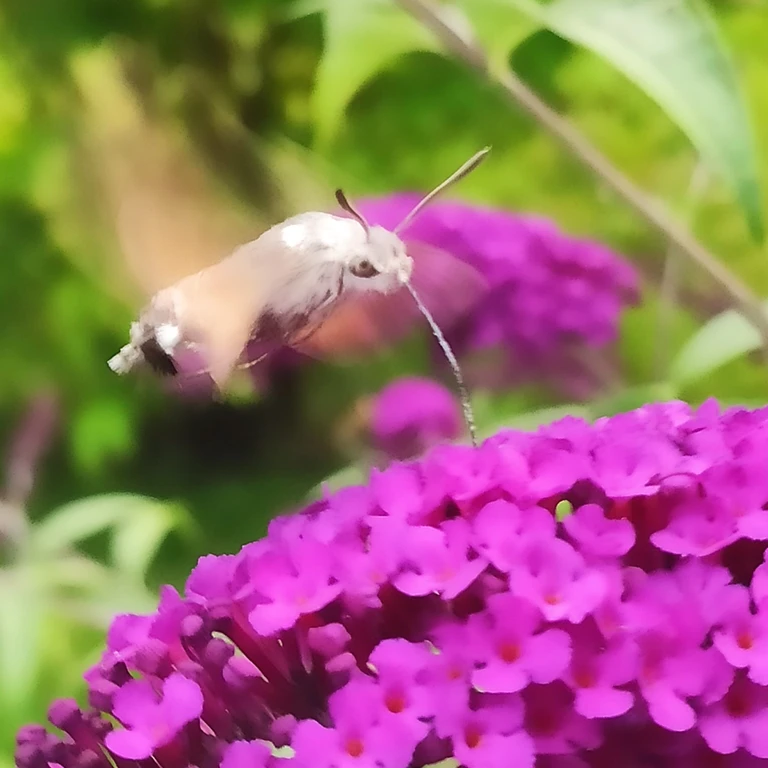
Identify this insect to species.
Macroglossum stellatarum
